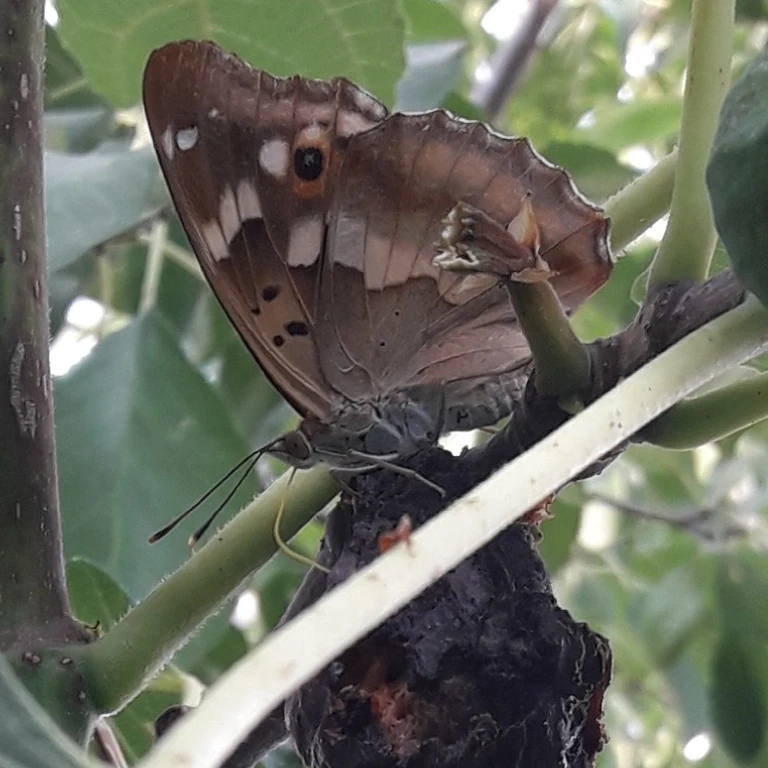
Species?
Apatura ilia
